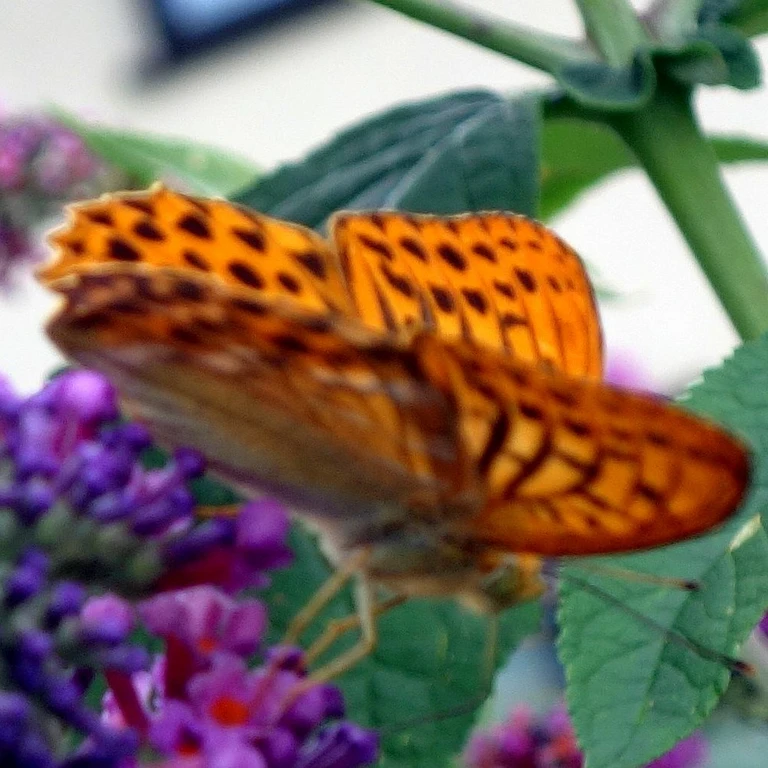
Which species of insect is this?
Argynnis paphia
